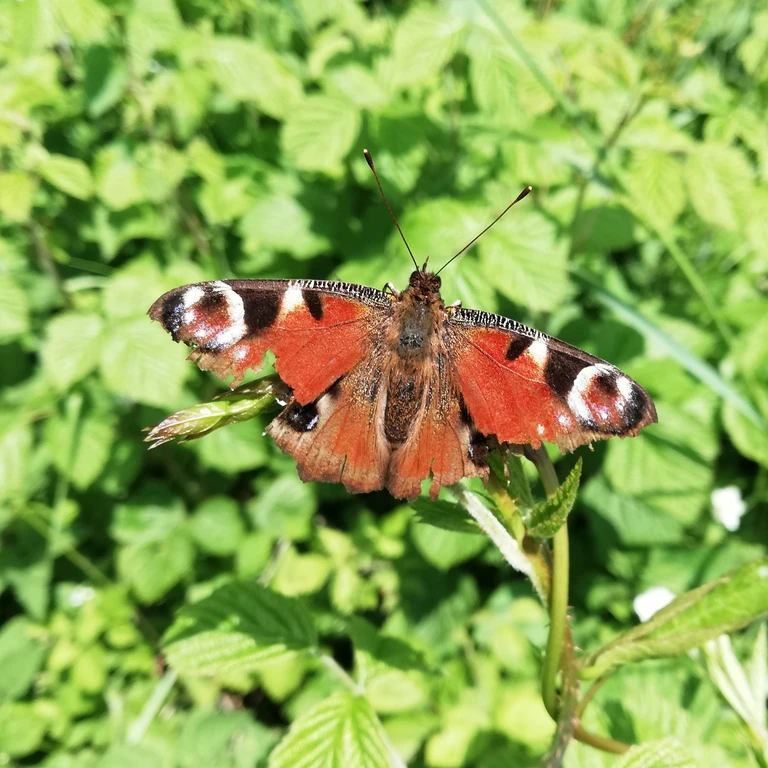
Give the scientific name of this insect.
Aglais io
